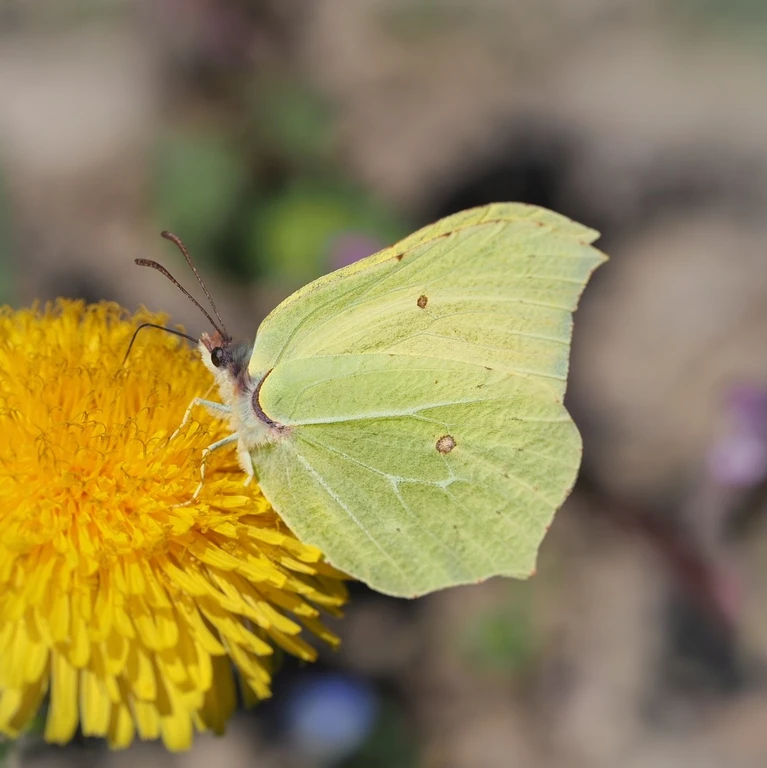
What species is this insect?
Gonepteryx rhamni
